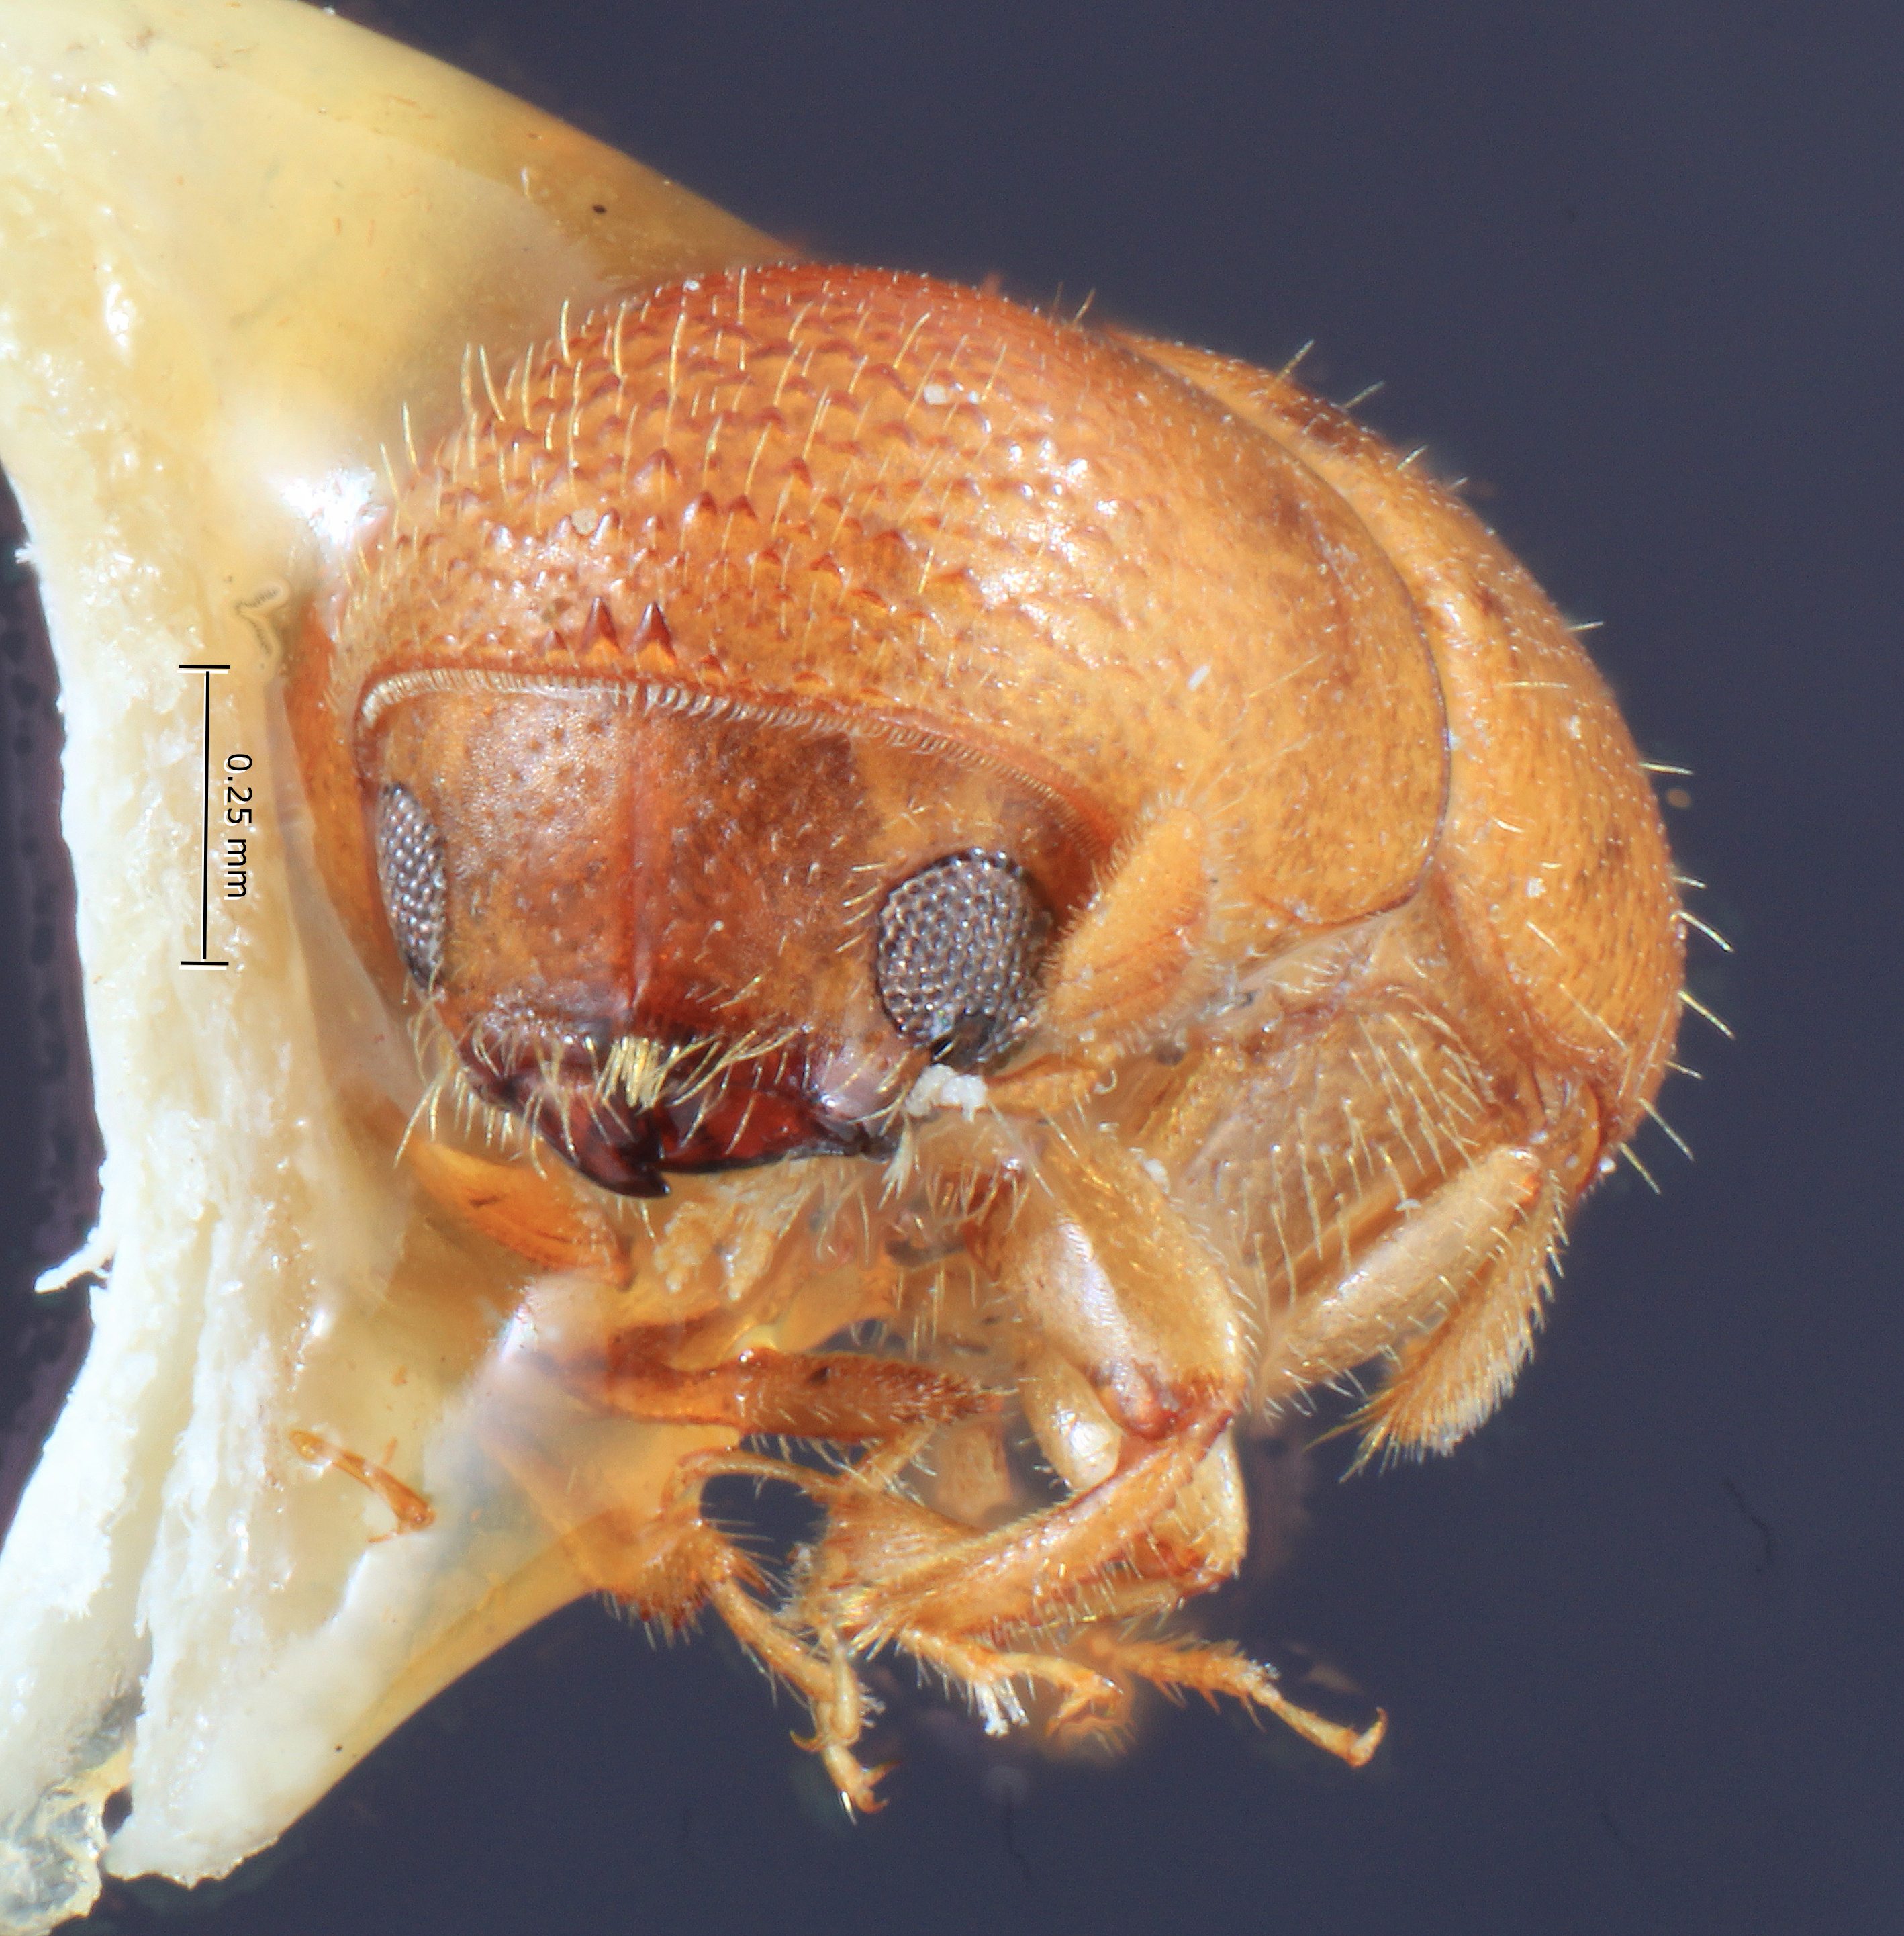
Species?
Corthylocurus cincinnatus
